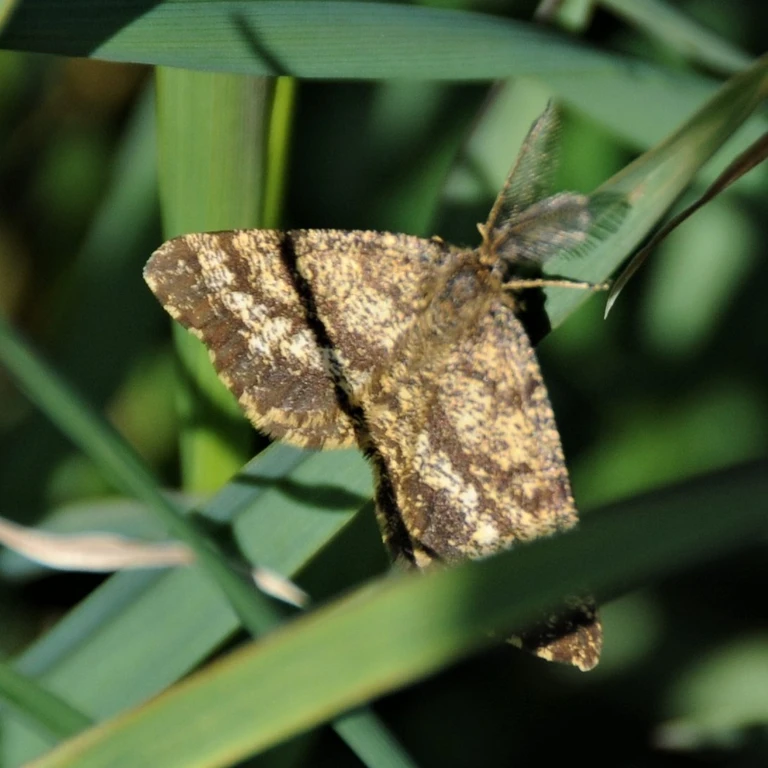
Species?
Ematurga atomaria
